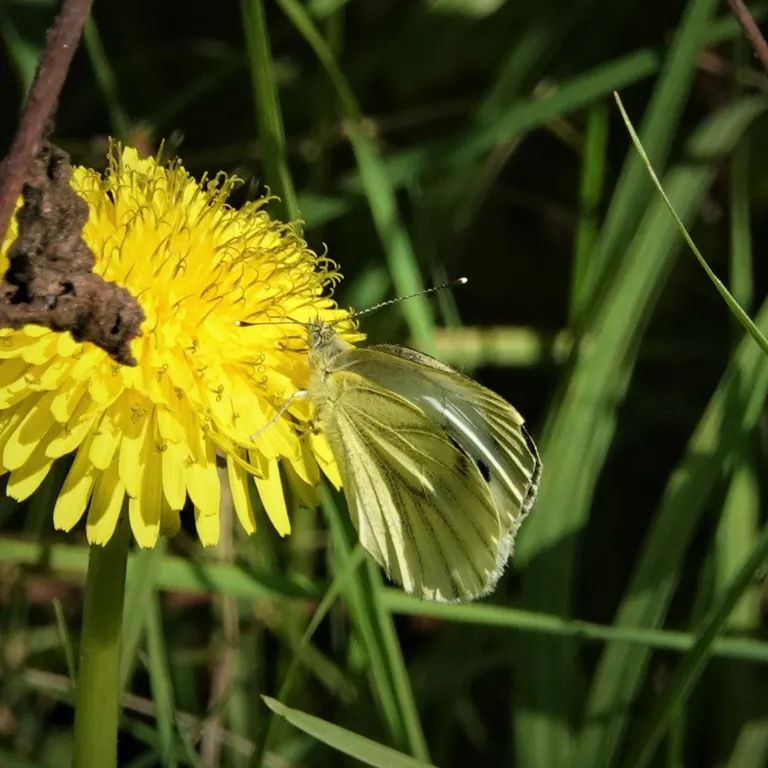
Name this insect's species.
Pieris napi
